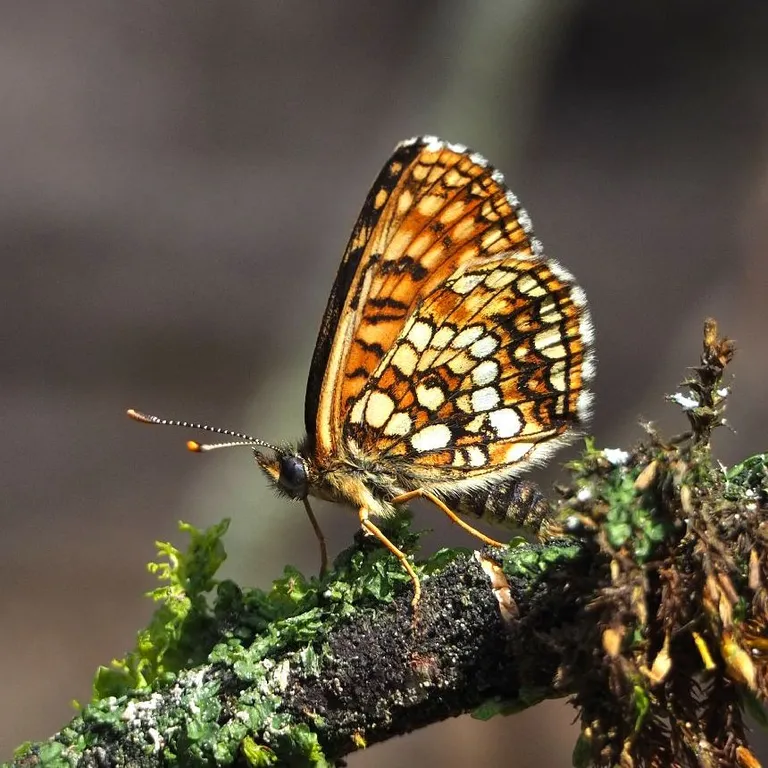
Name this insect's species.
Melitaea diamina
